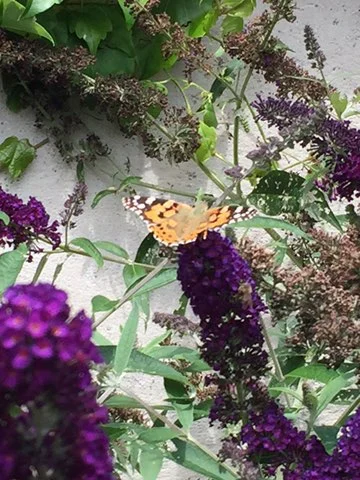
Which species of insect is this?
Vanessa cardui
